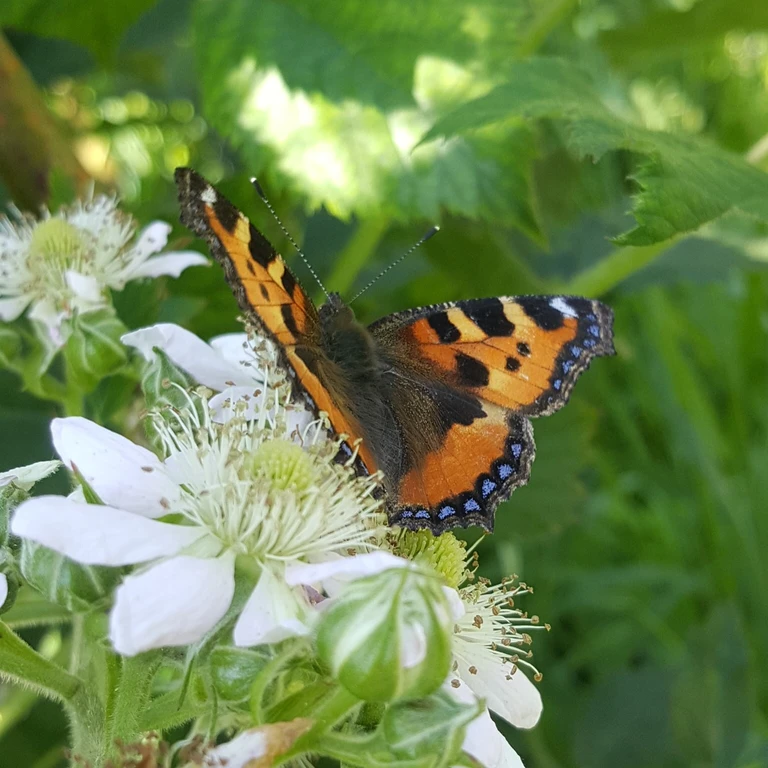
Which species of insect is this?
Aglais urticae
